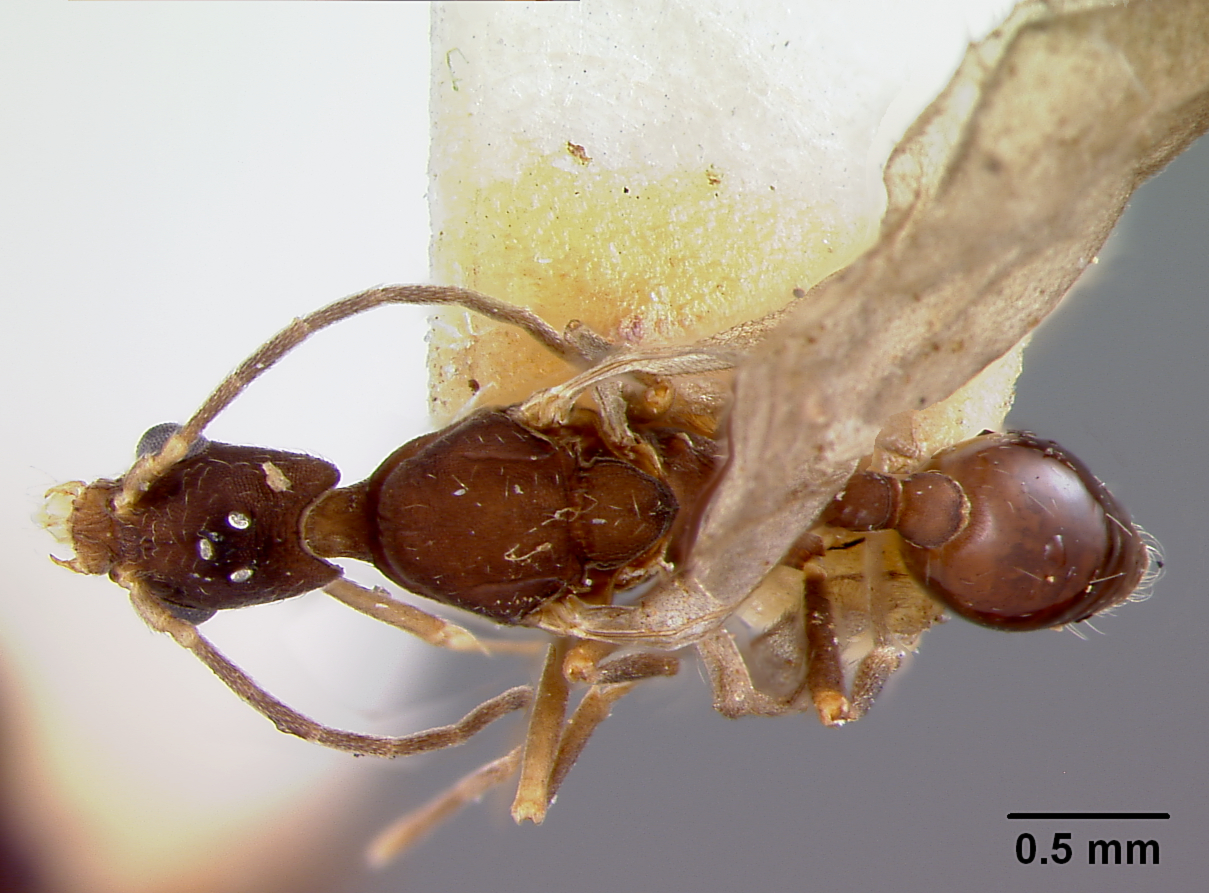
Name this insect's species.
Strumigenys nidifex
